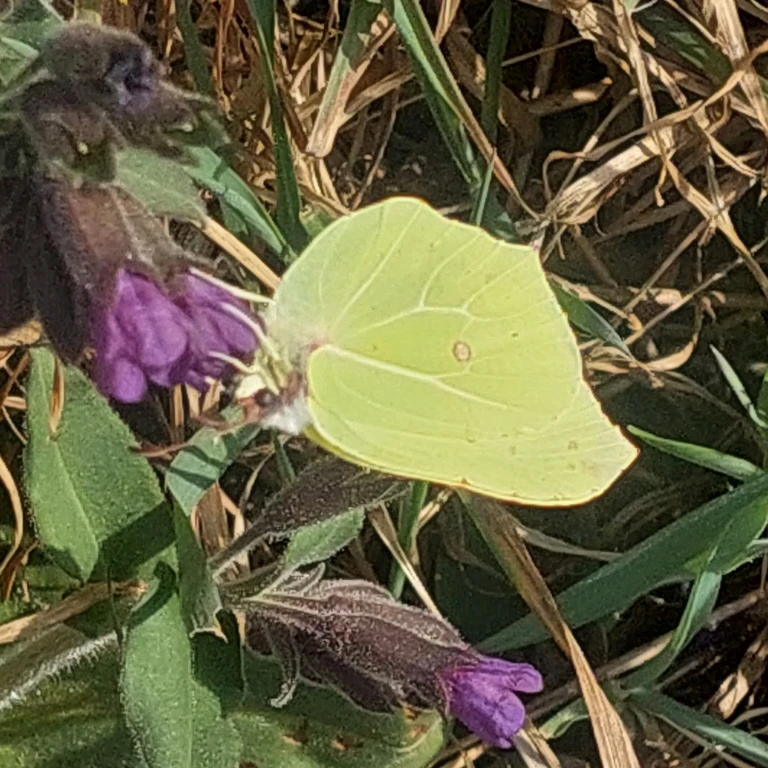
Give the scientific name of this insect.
Gonepteryx rhamni
